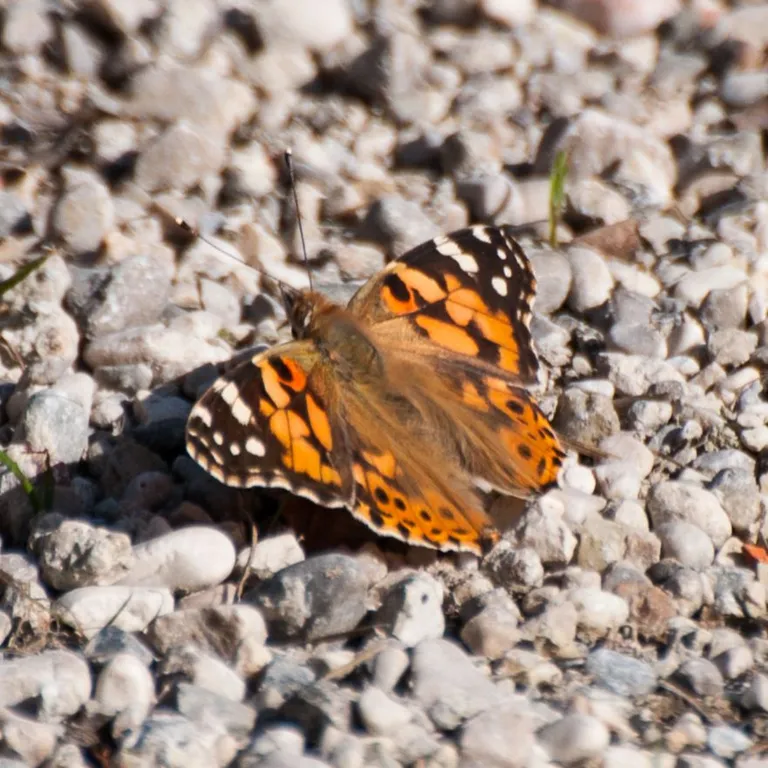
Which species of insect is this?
Vanessa cardui
